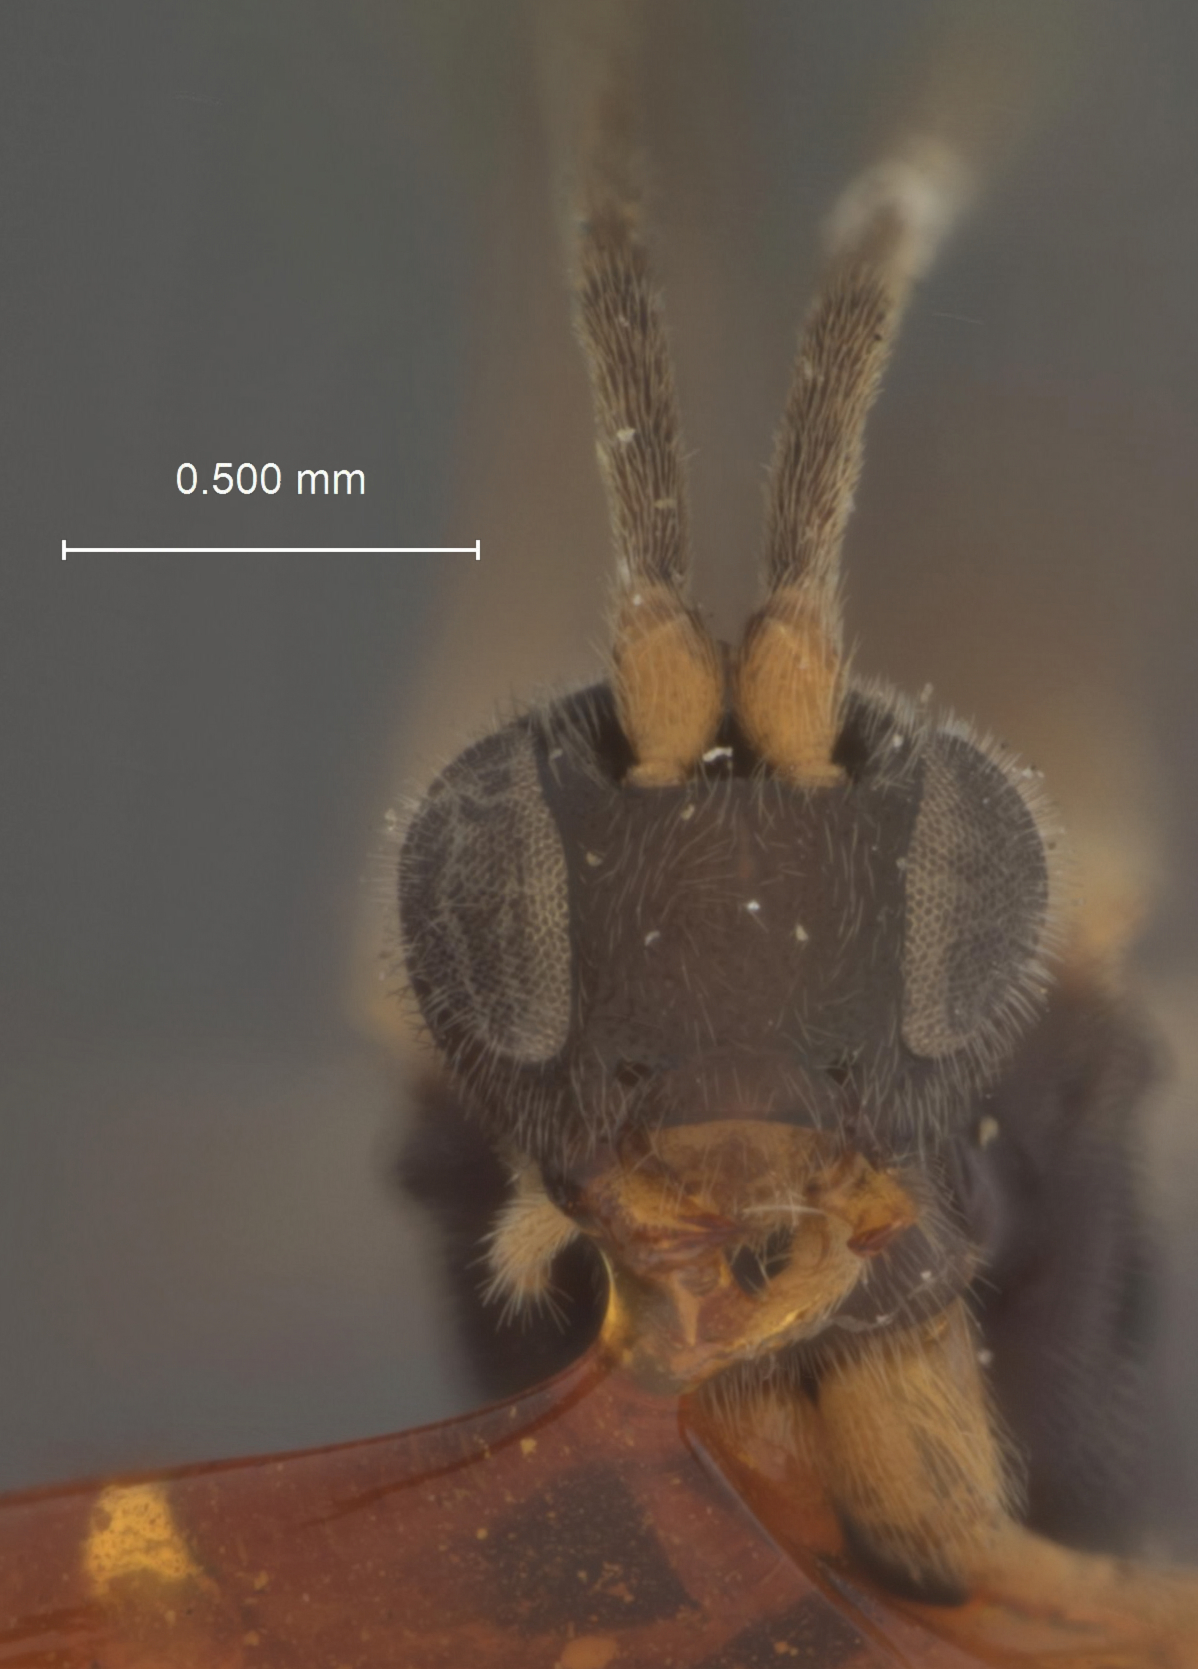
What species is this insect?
Apanteles cinctiformis
